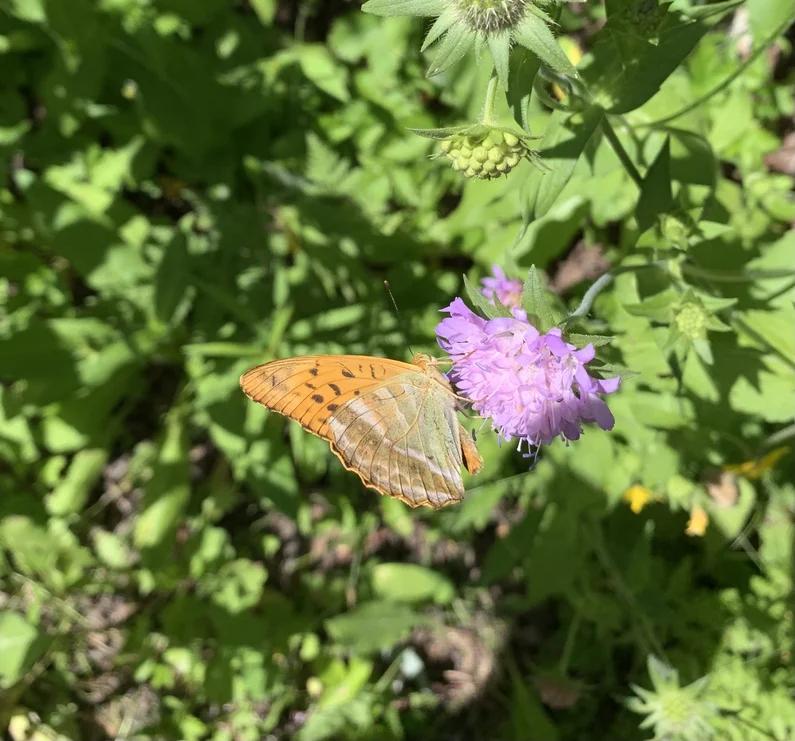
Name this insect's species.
Argynnis paphia
